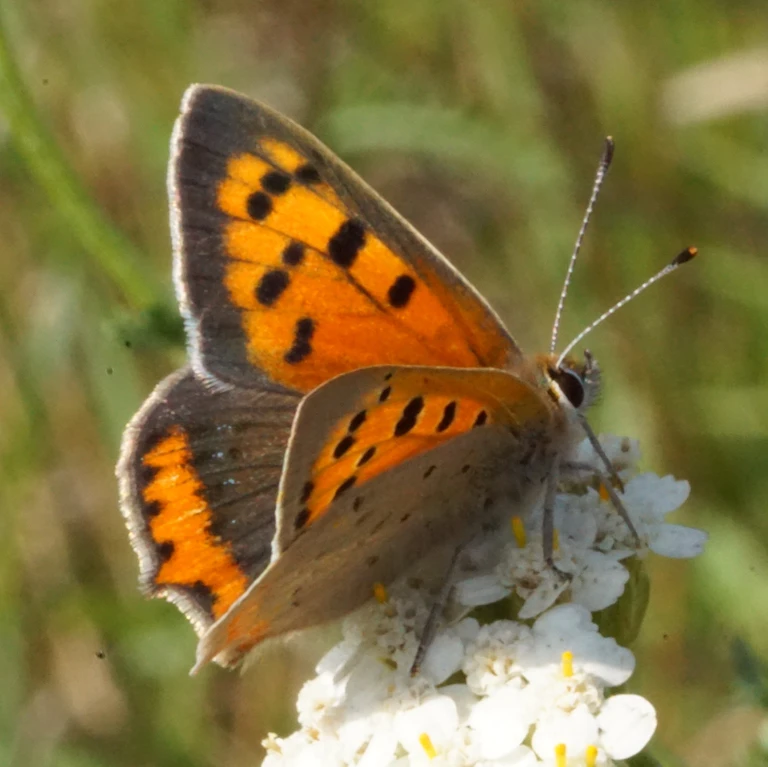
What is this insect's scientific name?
Lycaena phlaeas
